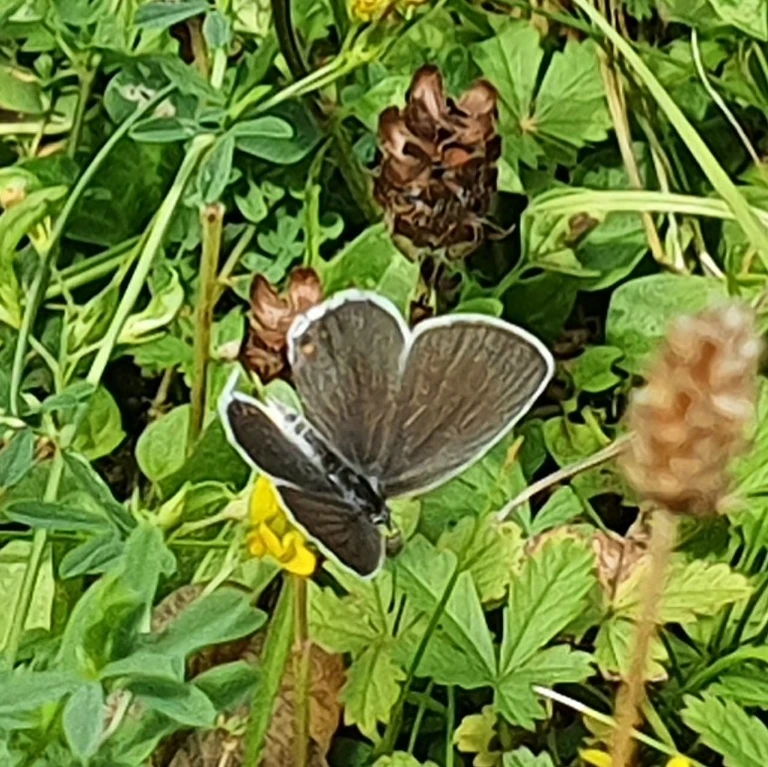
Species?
Cupido argiades (also Elkalyce argiades)
